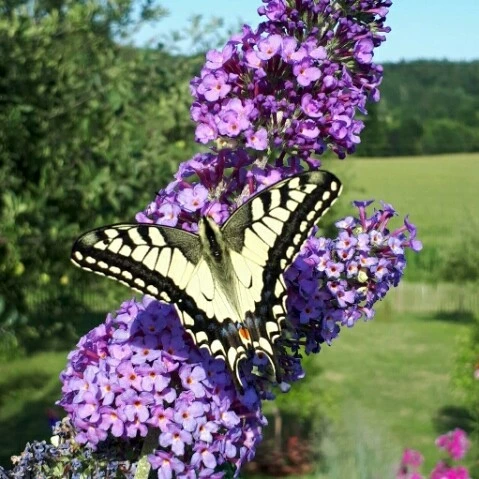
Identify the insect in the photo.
Papilio machaon
